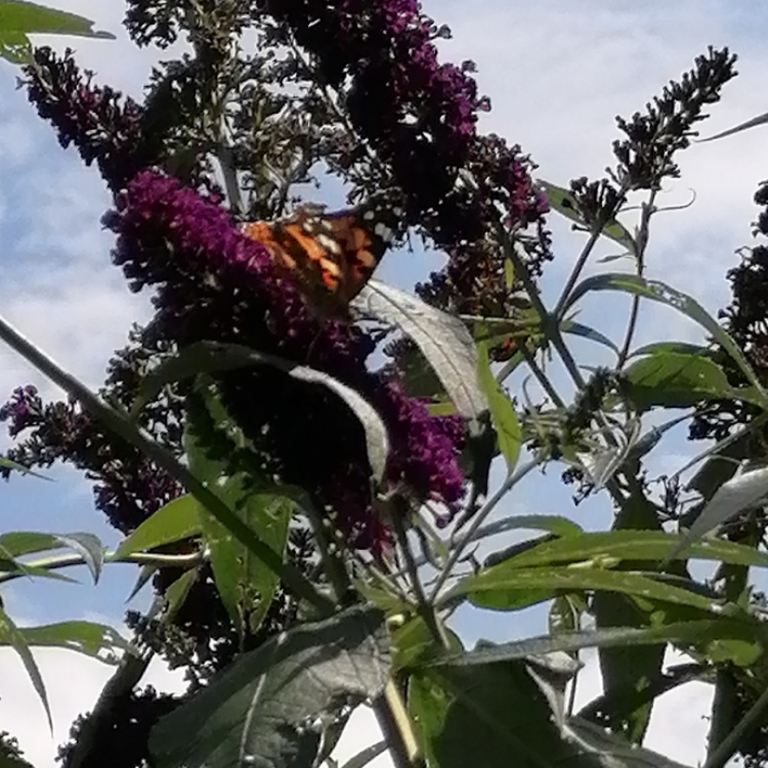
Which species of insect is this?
Vanessa cardui
